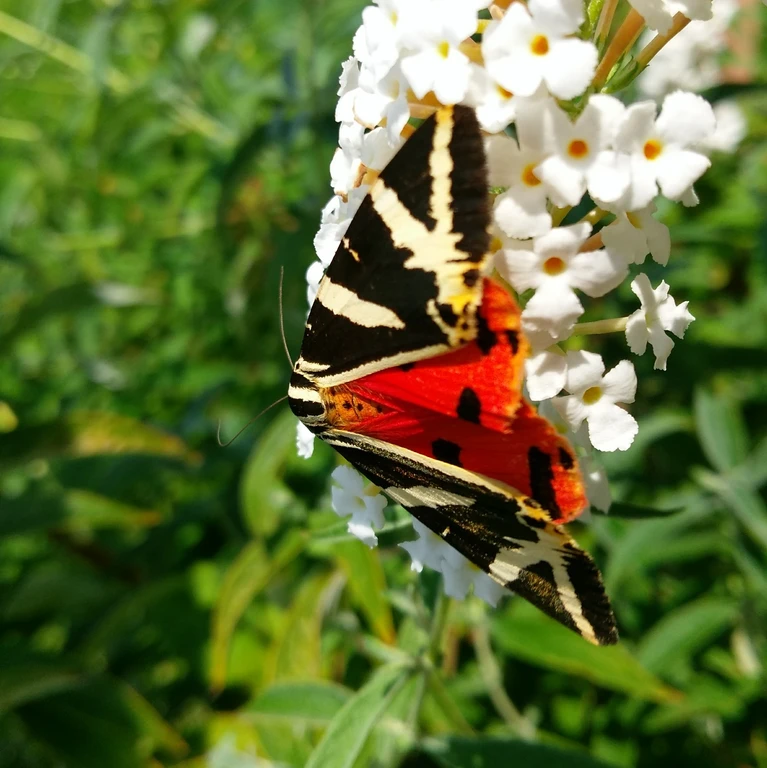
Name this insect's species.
Euplagia quadripunctaria
